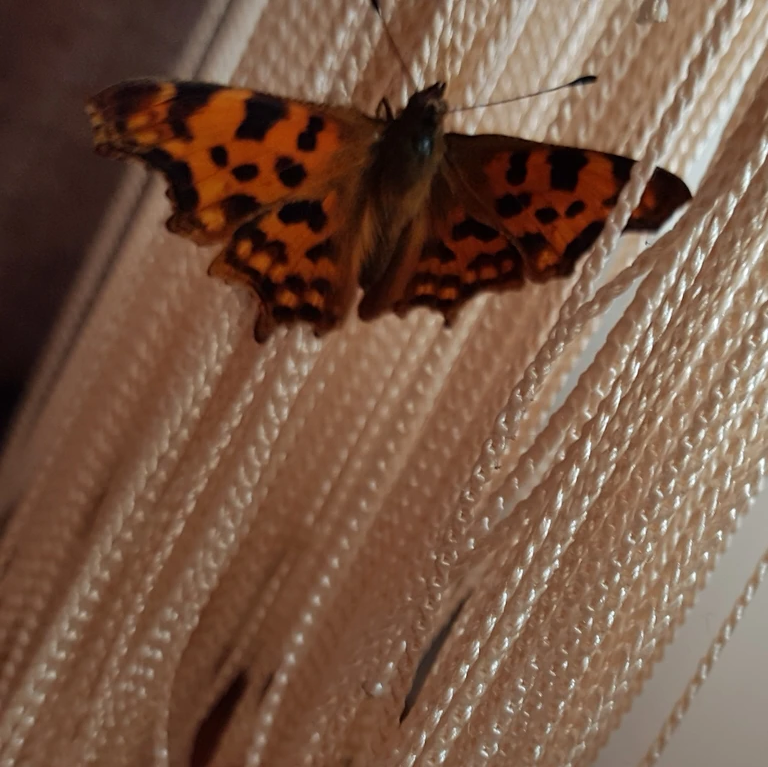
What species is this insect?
Polygonia c-album
